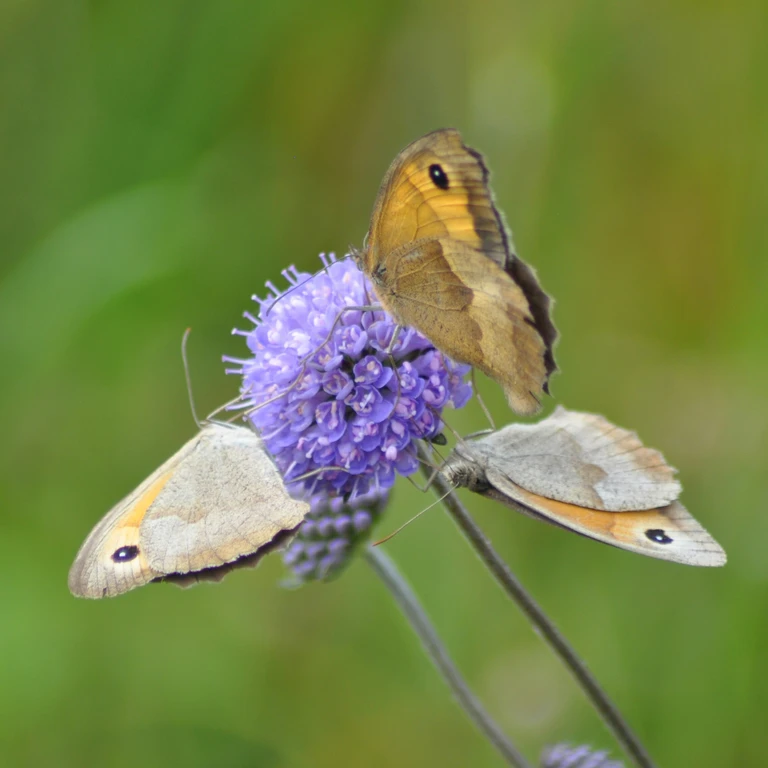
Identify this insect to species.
Maniola jurtina
